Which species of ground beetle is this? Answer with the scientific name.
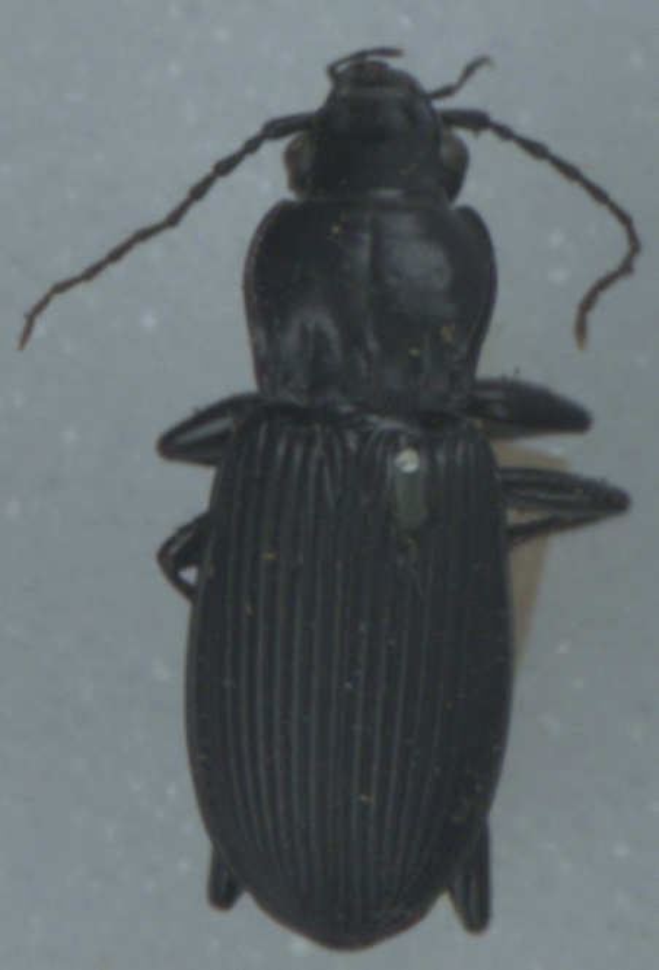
Pterostichus niger
